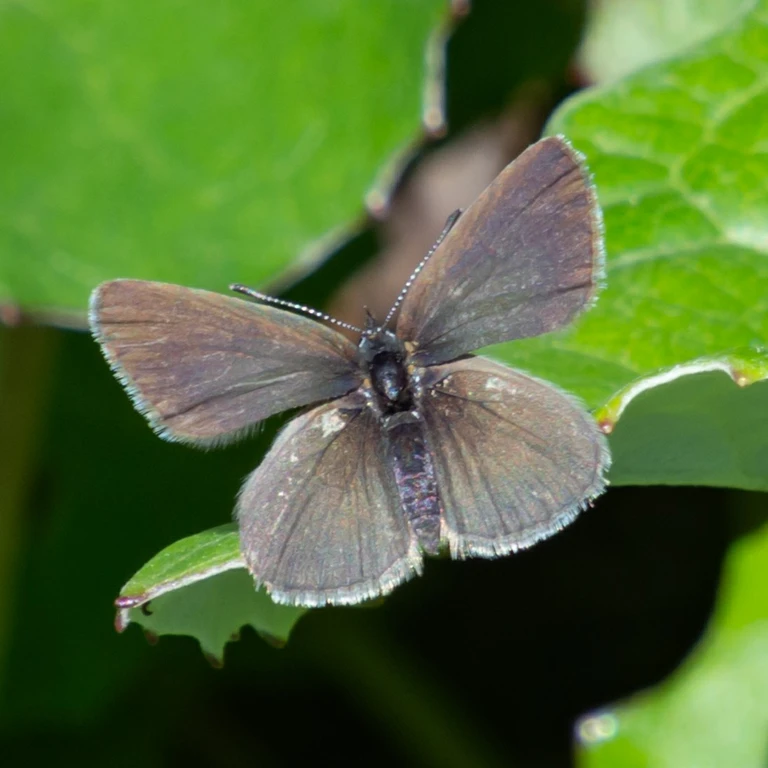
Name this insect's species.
Cupido minimus
